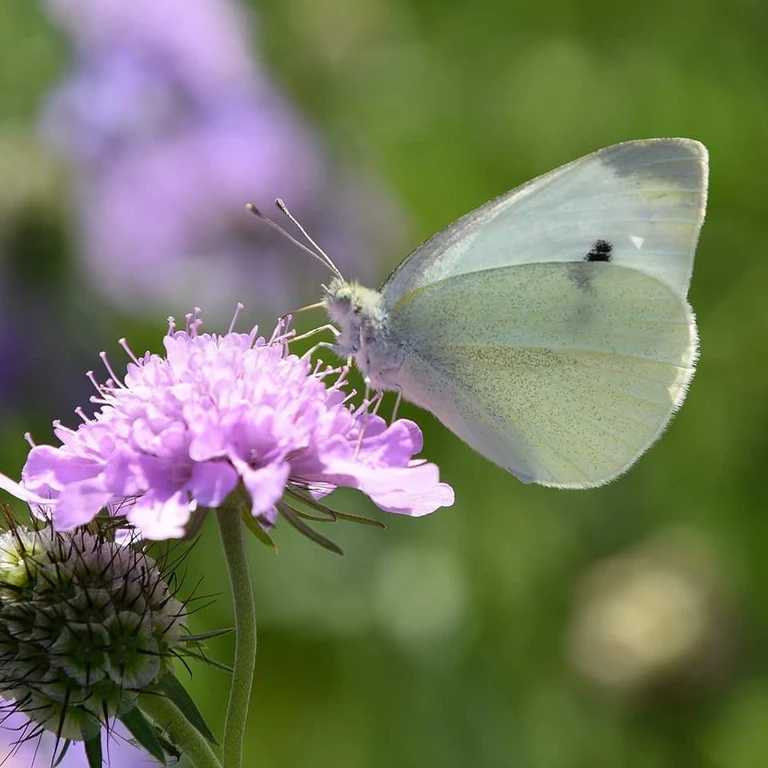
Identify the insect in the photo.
Pieris rapae
